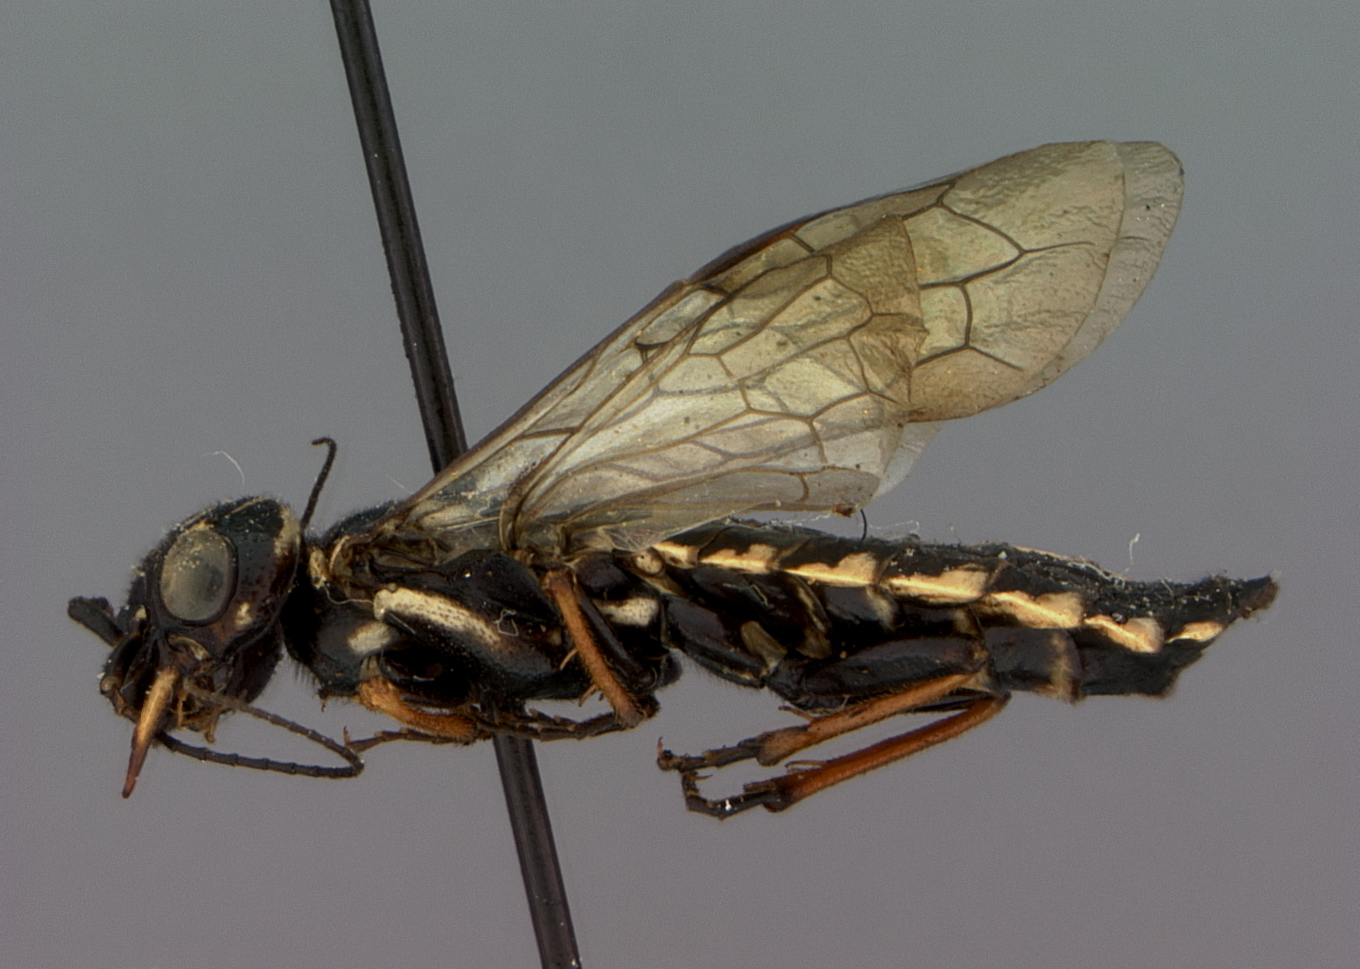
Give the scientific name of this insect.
Itycorsia zappei
